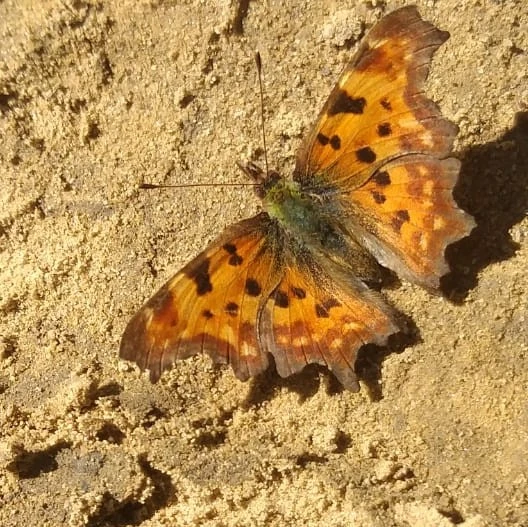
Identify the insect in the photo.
Polygonia c-album
